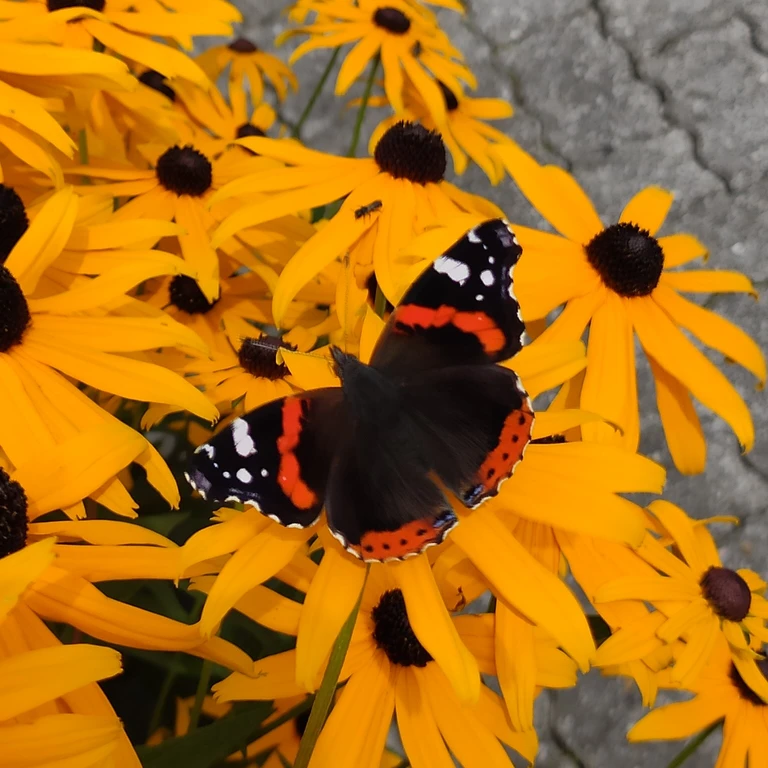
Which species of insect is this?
Vanessa atalanta
